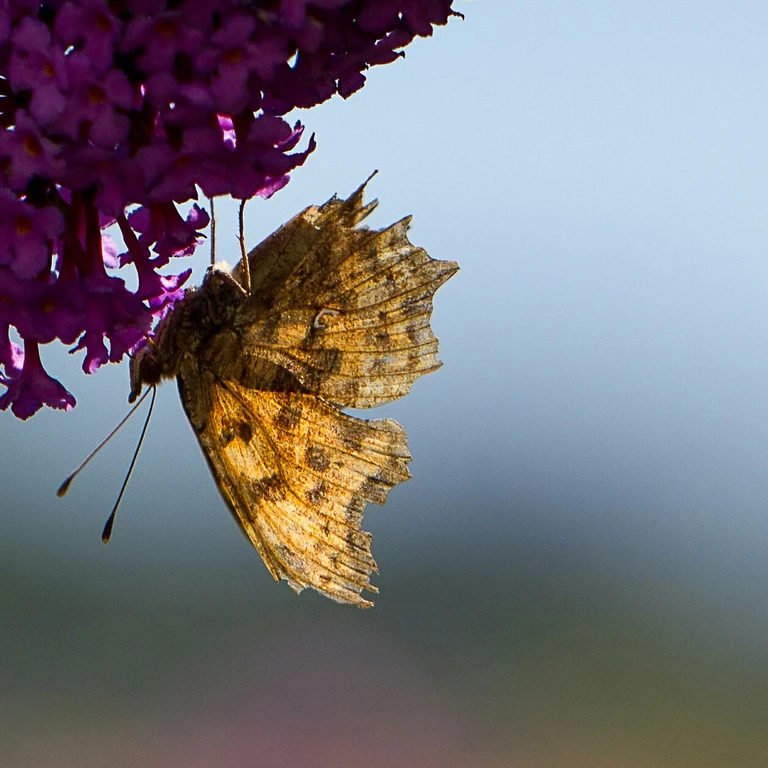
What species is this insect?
Polygonia c-album
